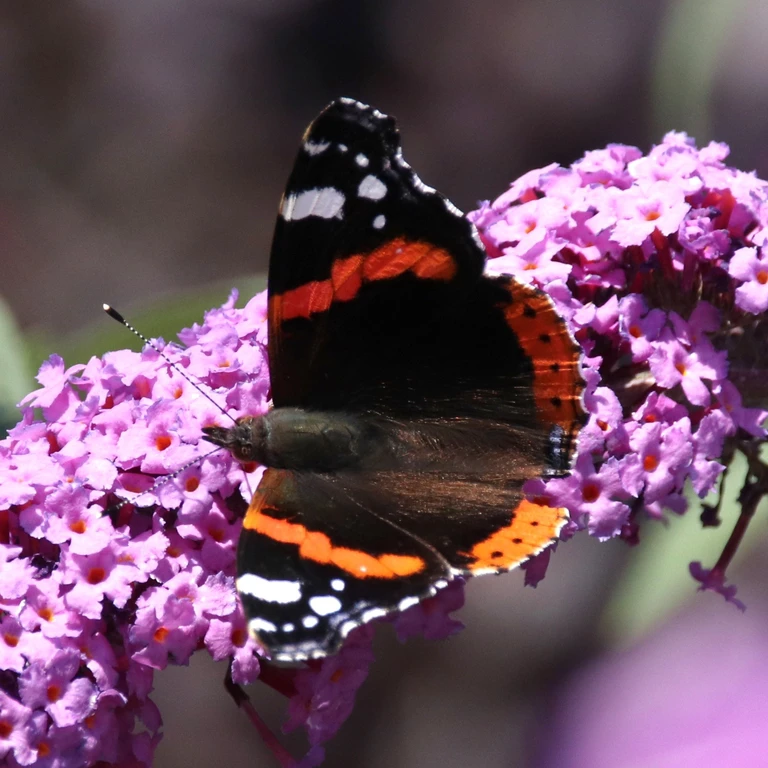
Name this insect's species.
Vanessa atalanta
